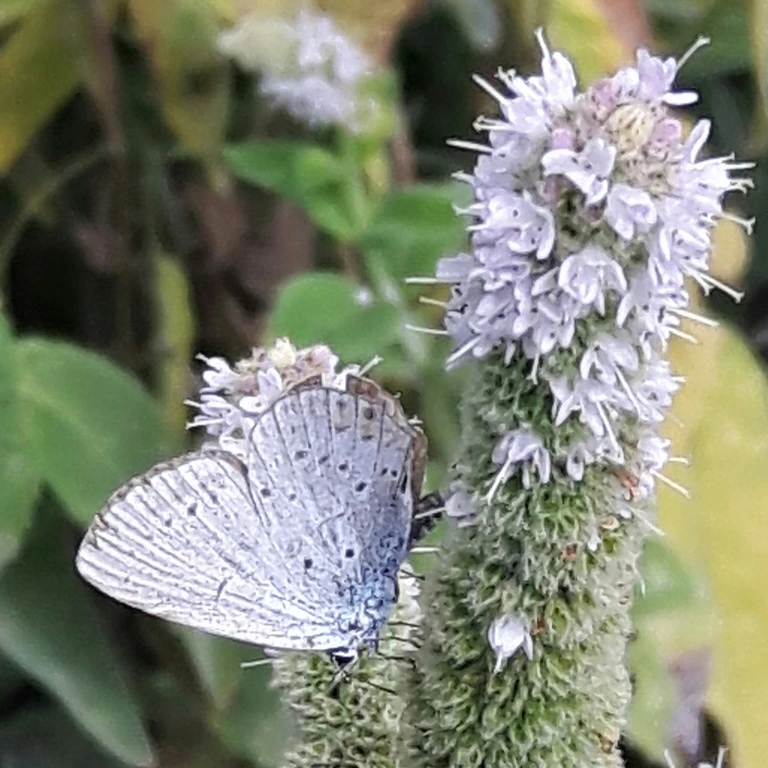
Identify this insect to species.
Cupido argiades (also Elkalyce argiades)
